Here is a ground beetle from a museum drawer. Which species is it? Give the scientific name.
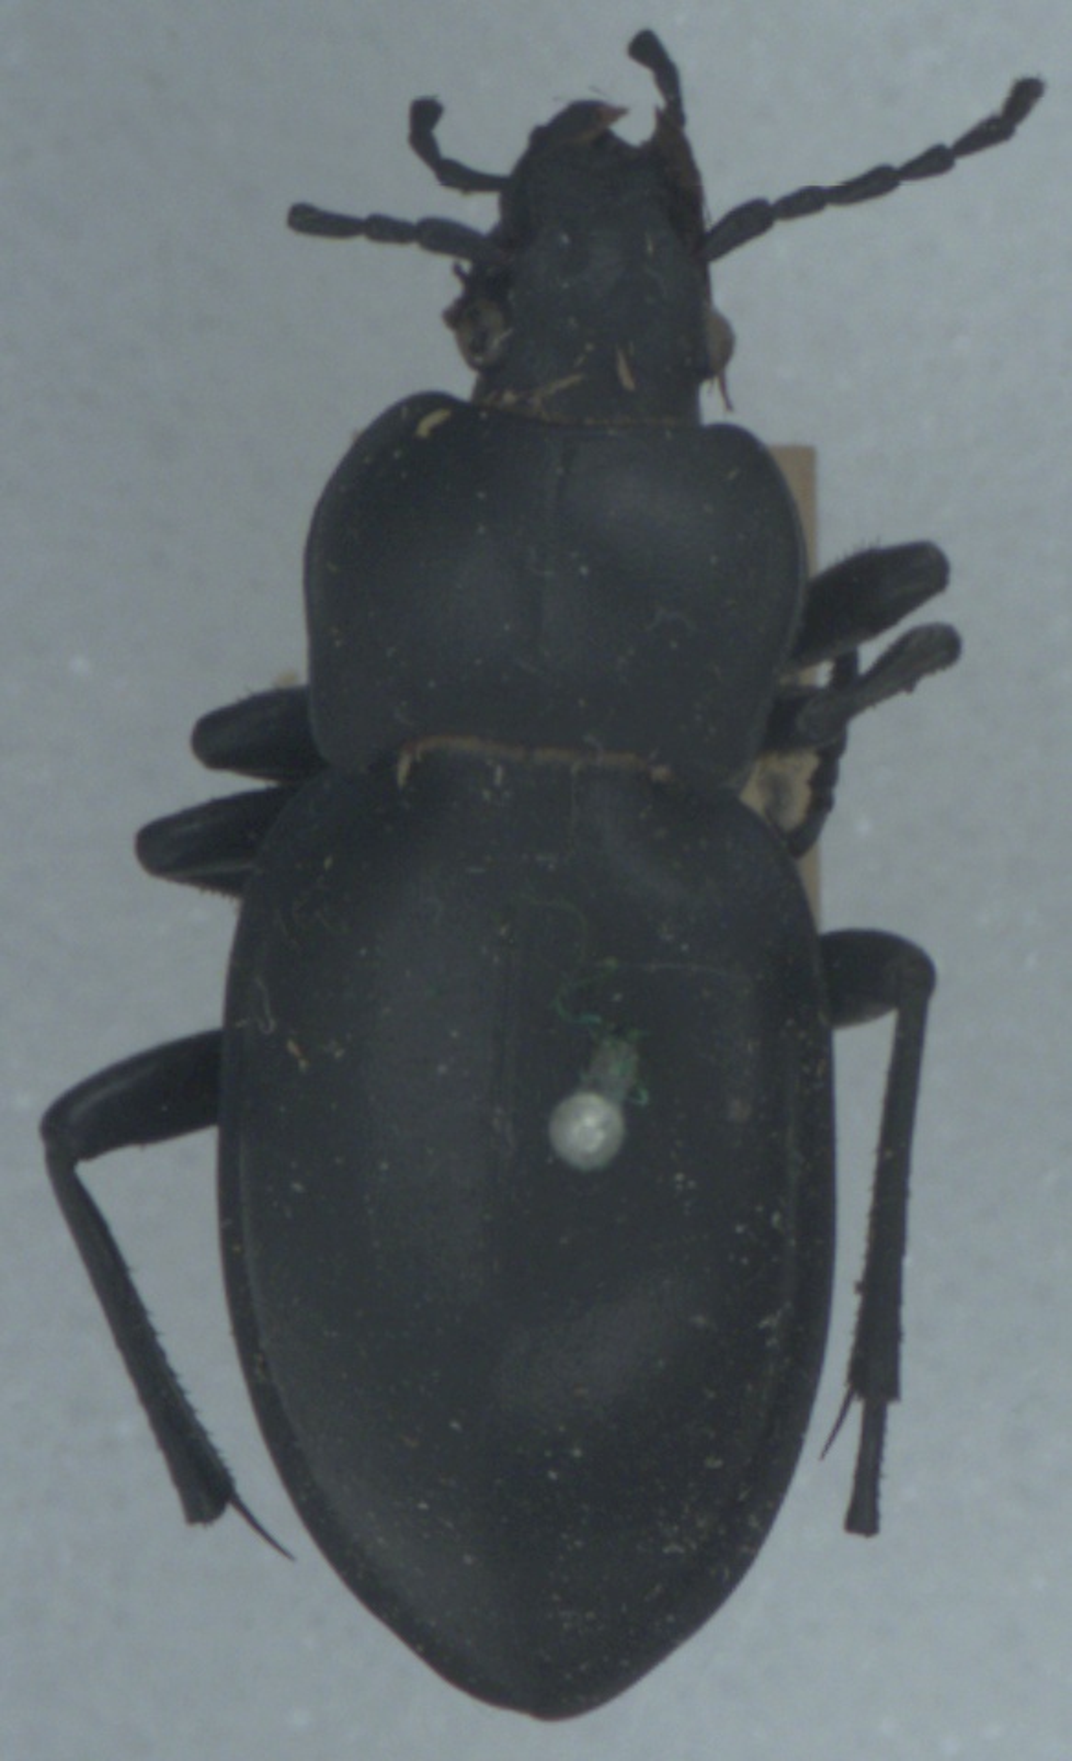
Carabus glabratus
